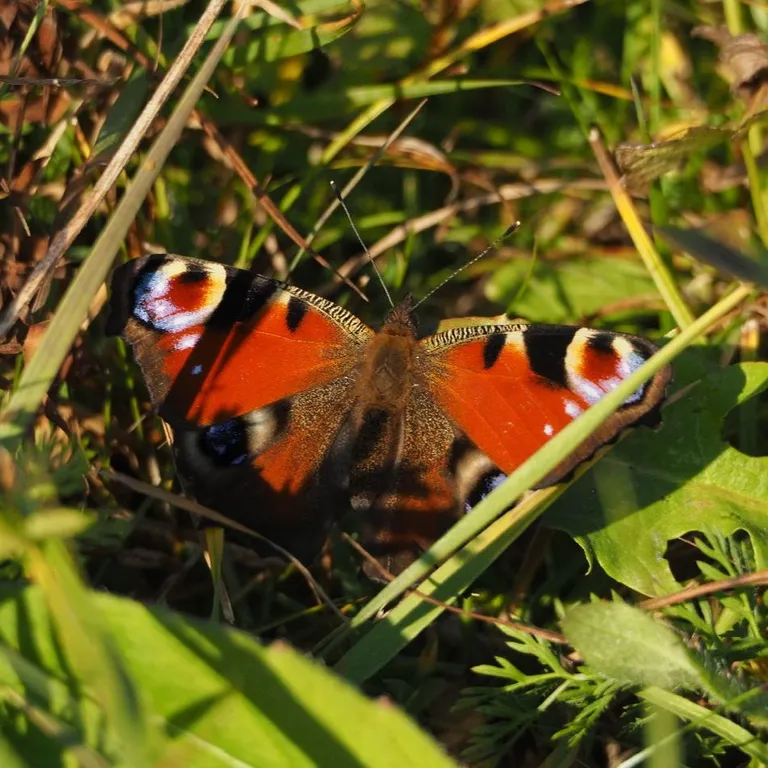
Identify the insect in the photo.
Aglais io
